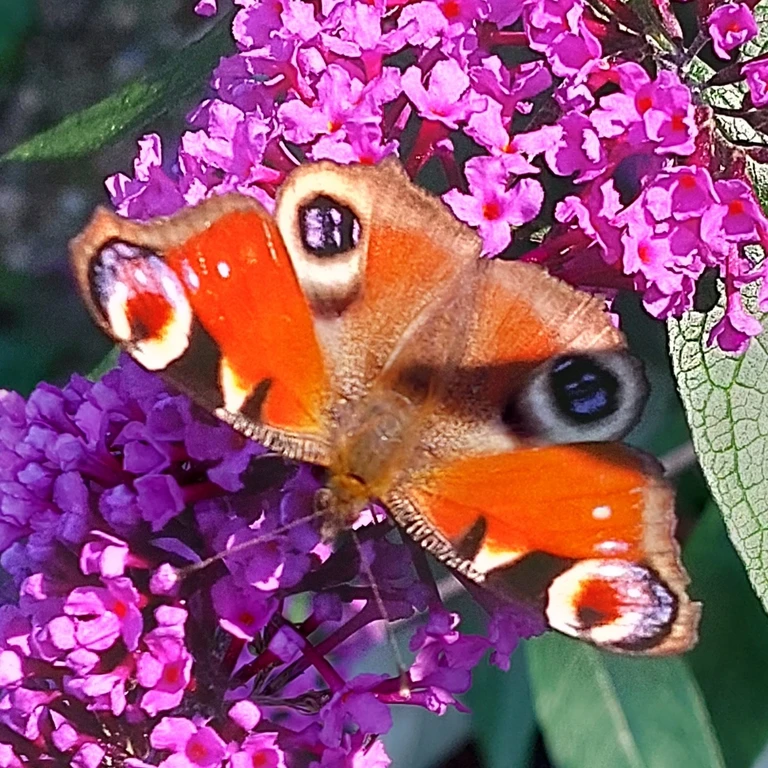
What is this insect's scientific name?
Aglais io
